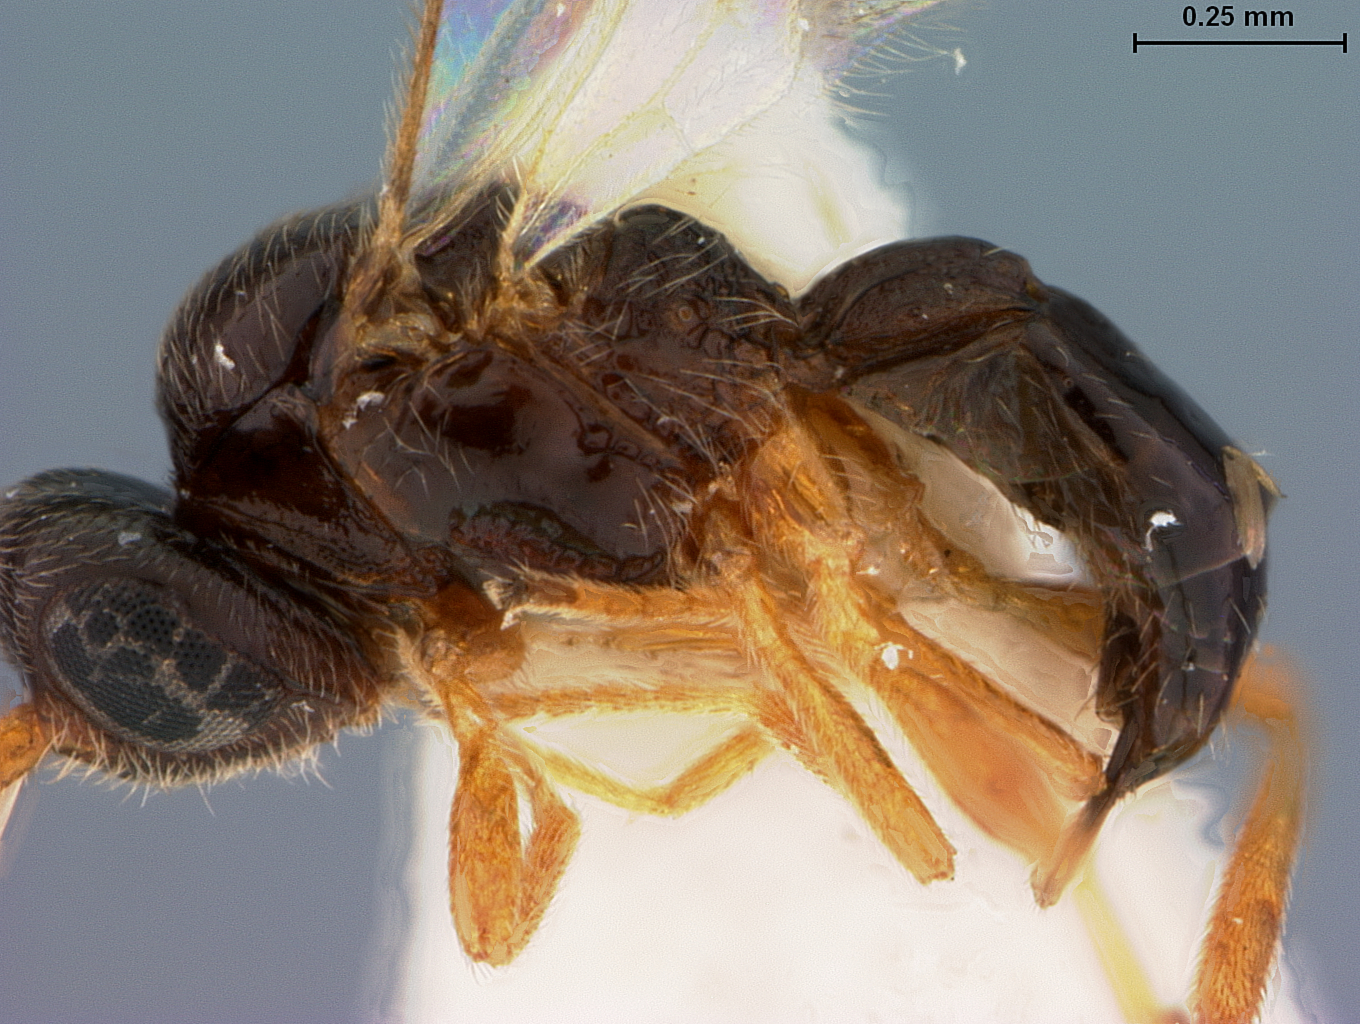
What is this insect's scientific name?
Opius panamanus
